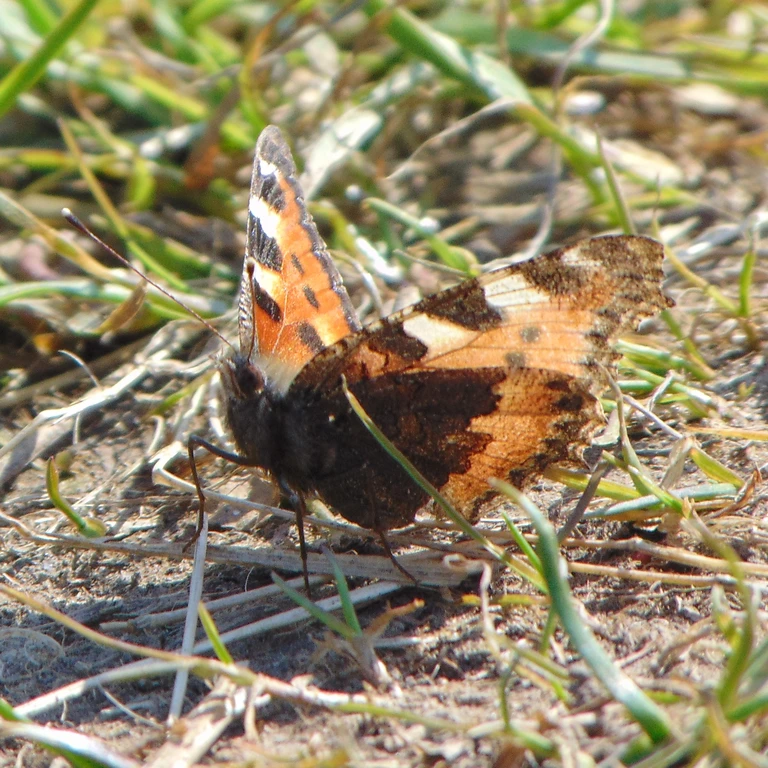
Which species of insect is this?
Aglais urticae
